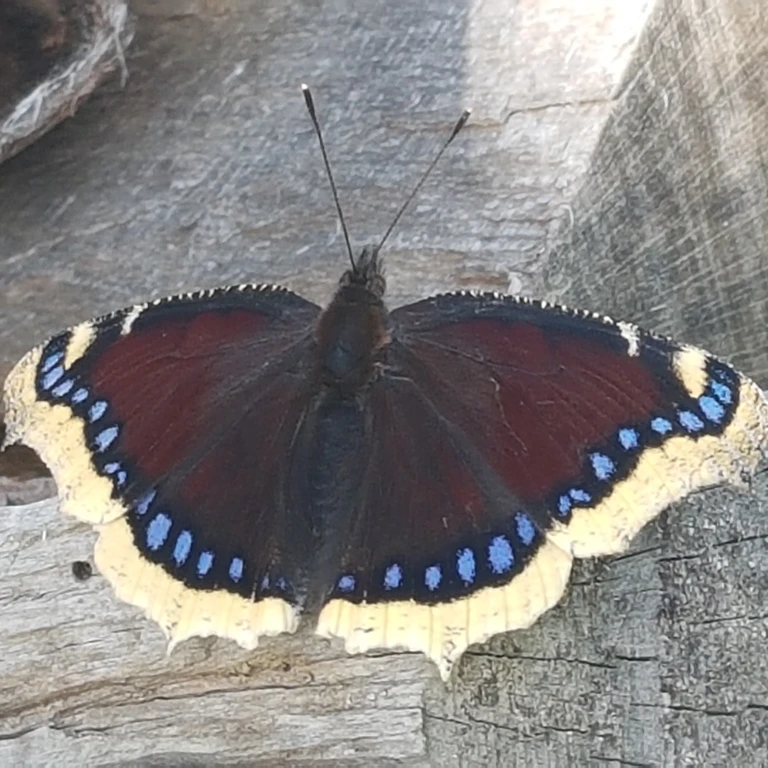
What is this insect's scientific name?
Nymphalis antiopa
